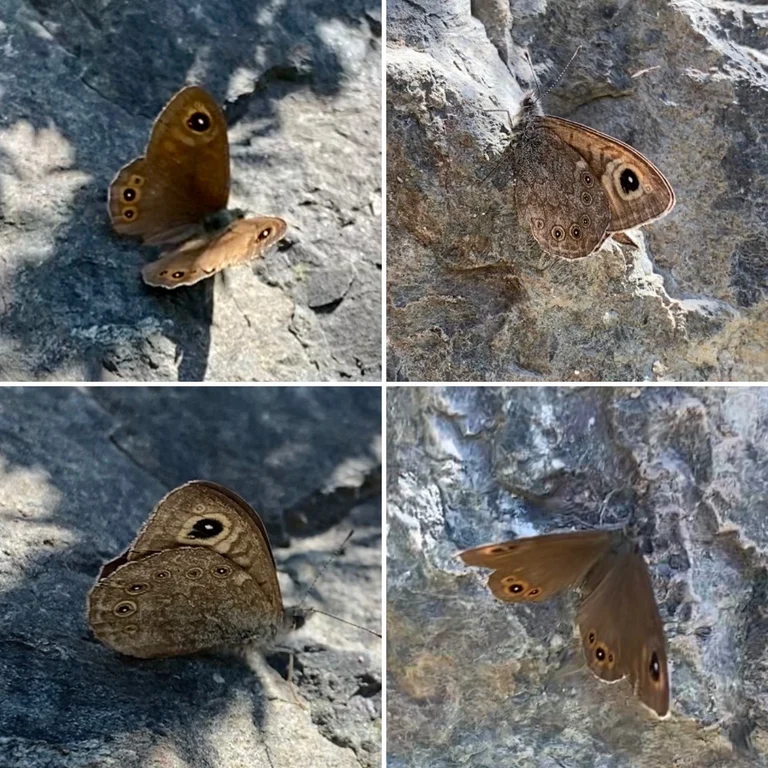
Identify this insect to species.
Lasiommata maera (also Pararge maera)
